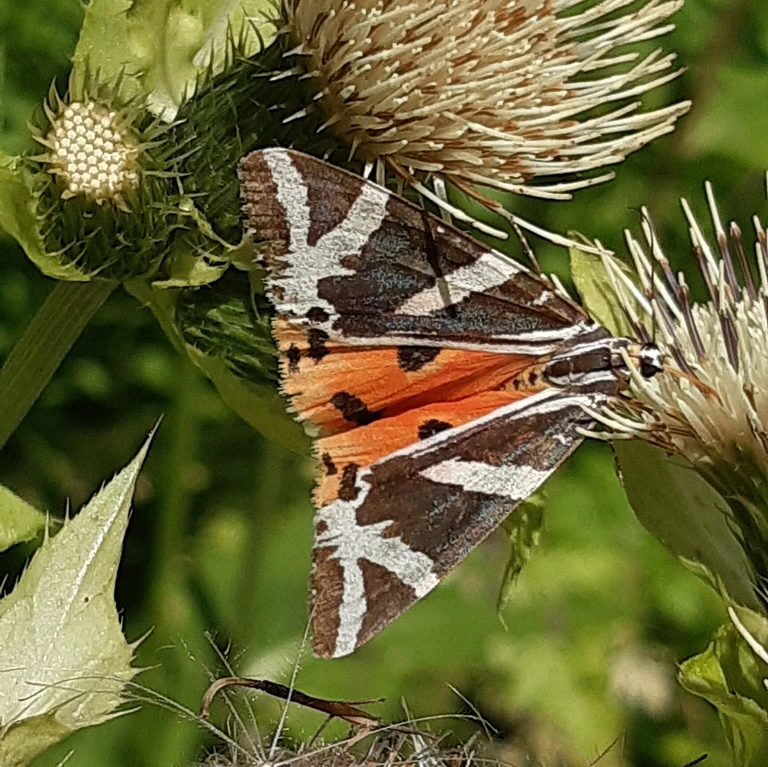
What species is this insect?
Euplagia quadripunctaria
